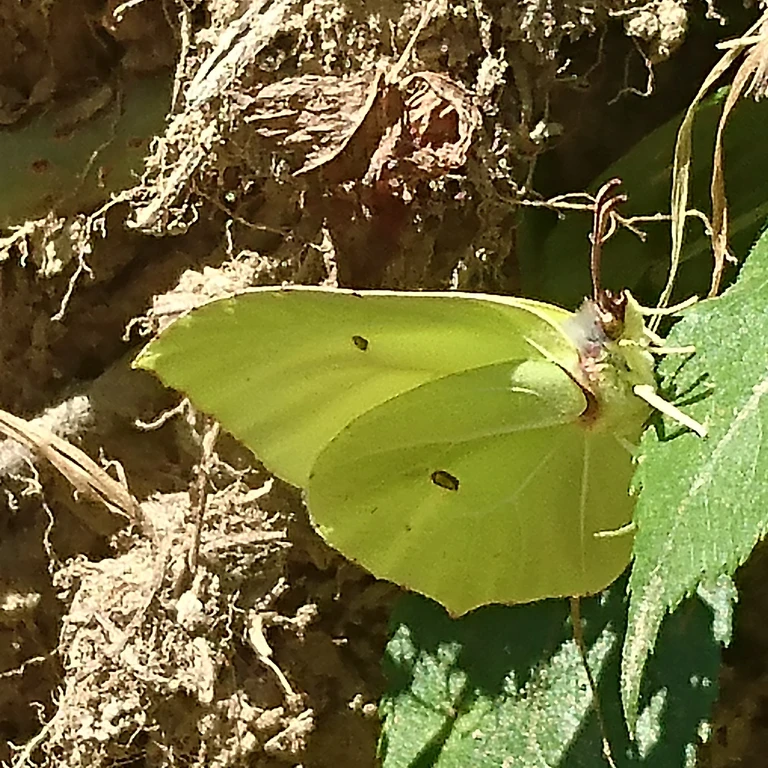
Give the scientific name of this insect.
Gonepteryx rhamni
